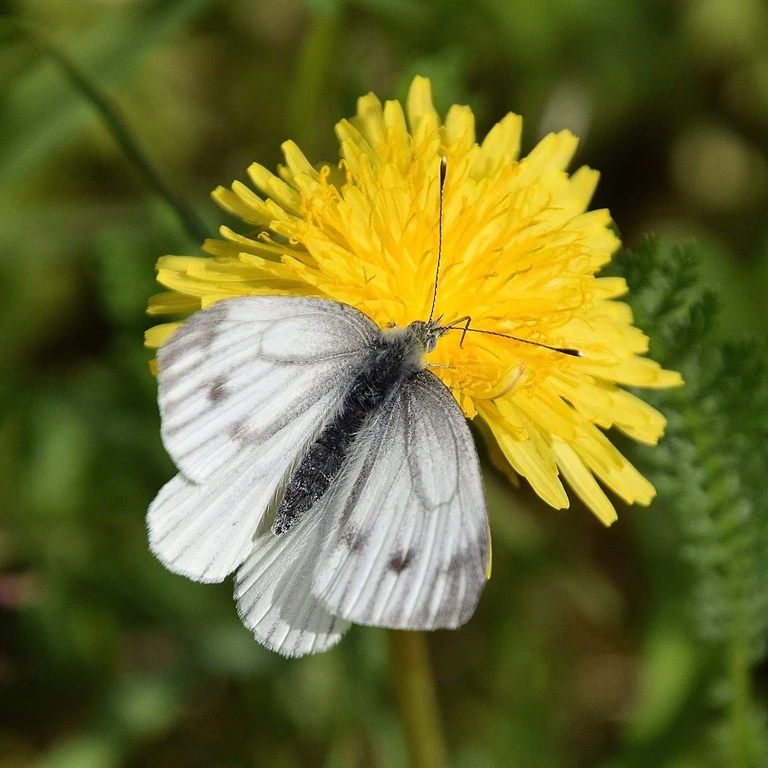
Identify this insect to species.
Pieris napi
